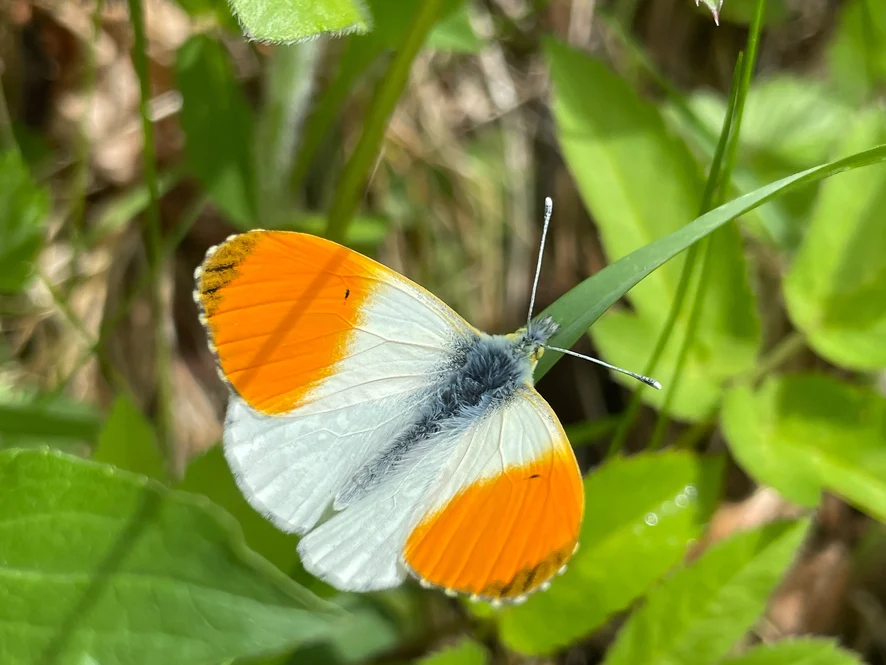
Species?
Anthocharis cardamines
